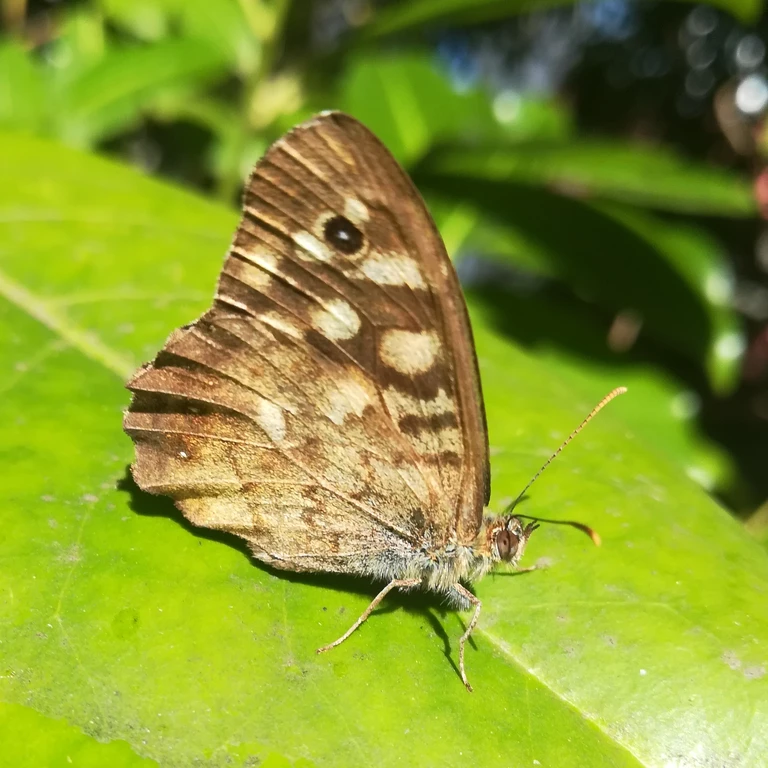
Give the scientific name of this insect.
Pararge aegeria
